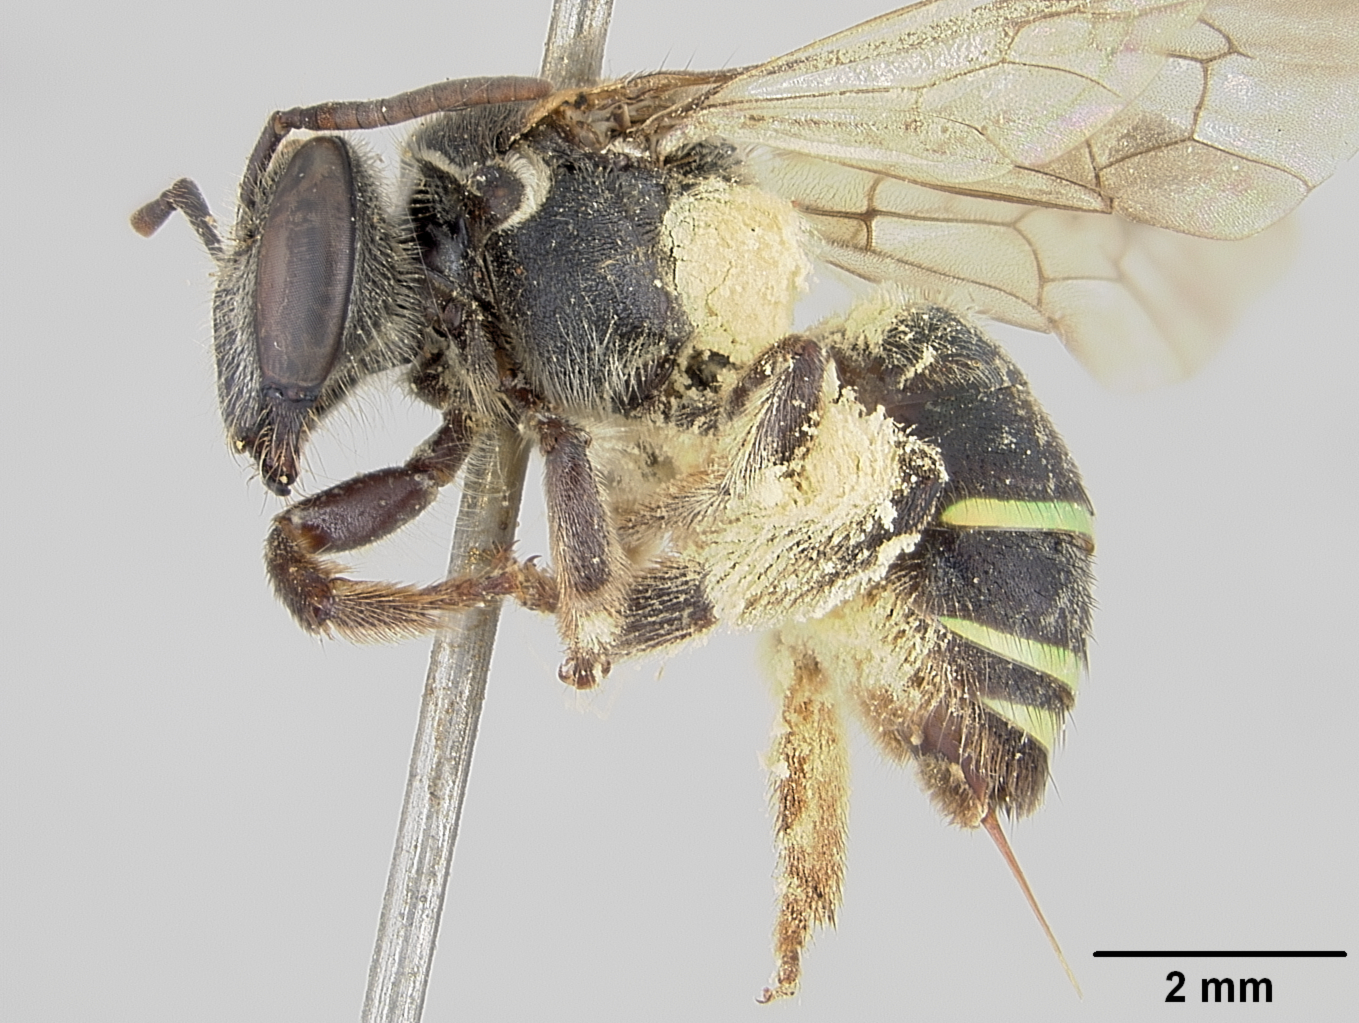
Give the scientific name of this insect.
Nomia subpurpurea
